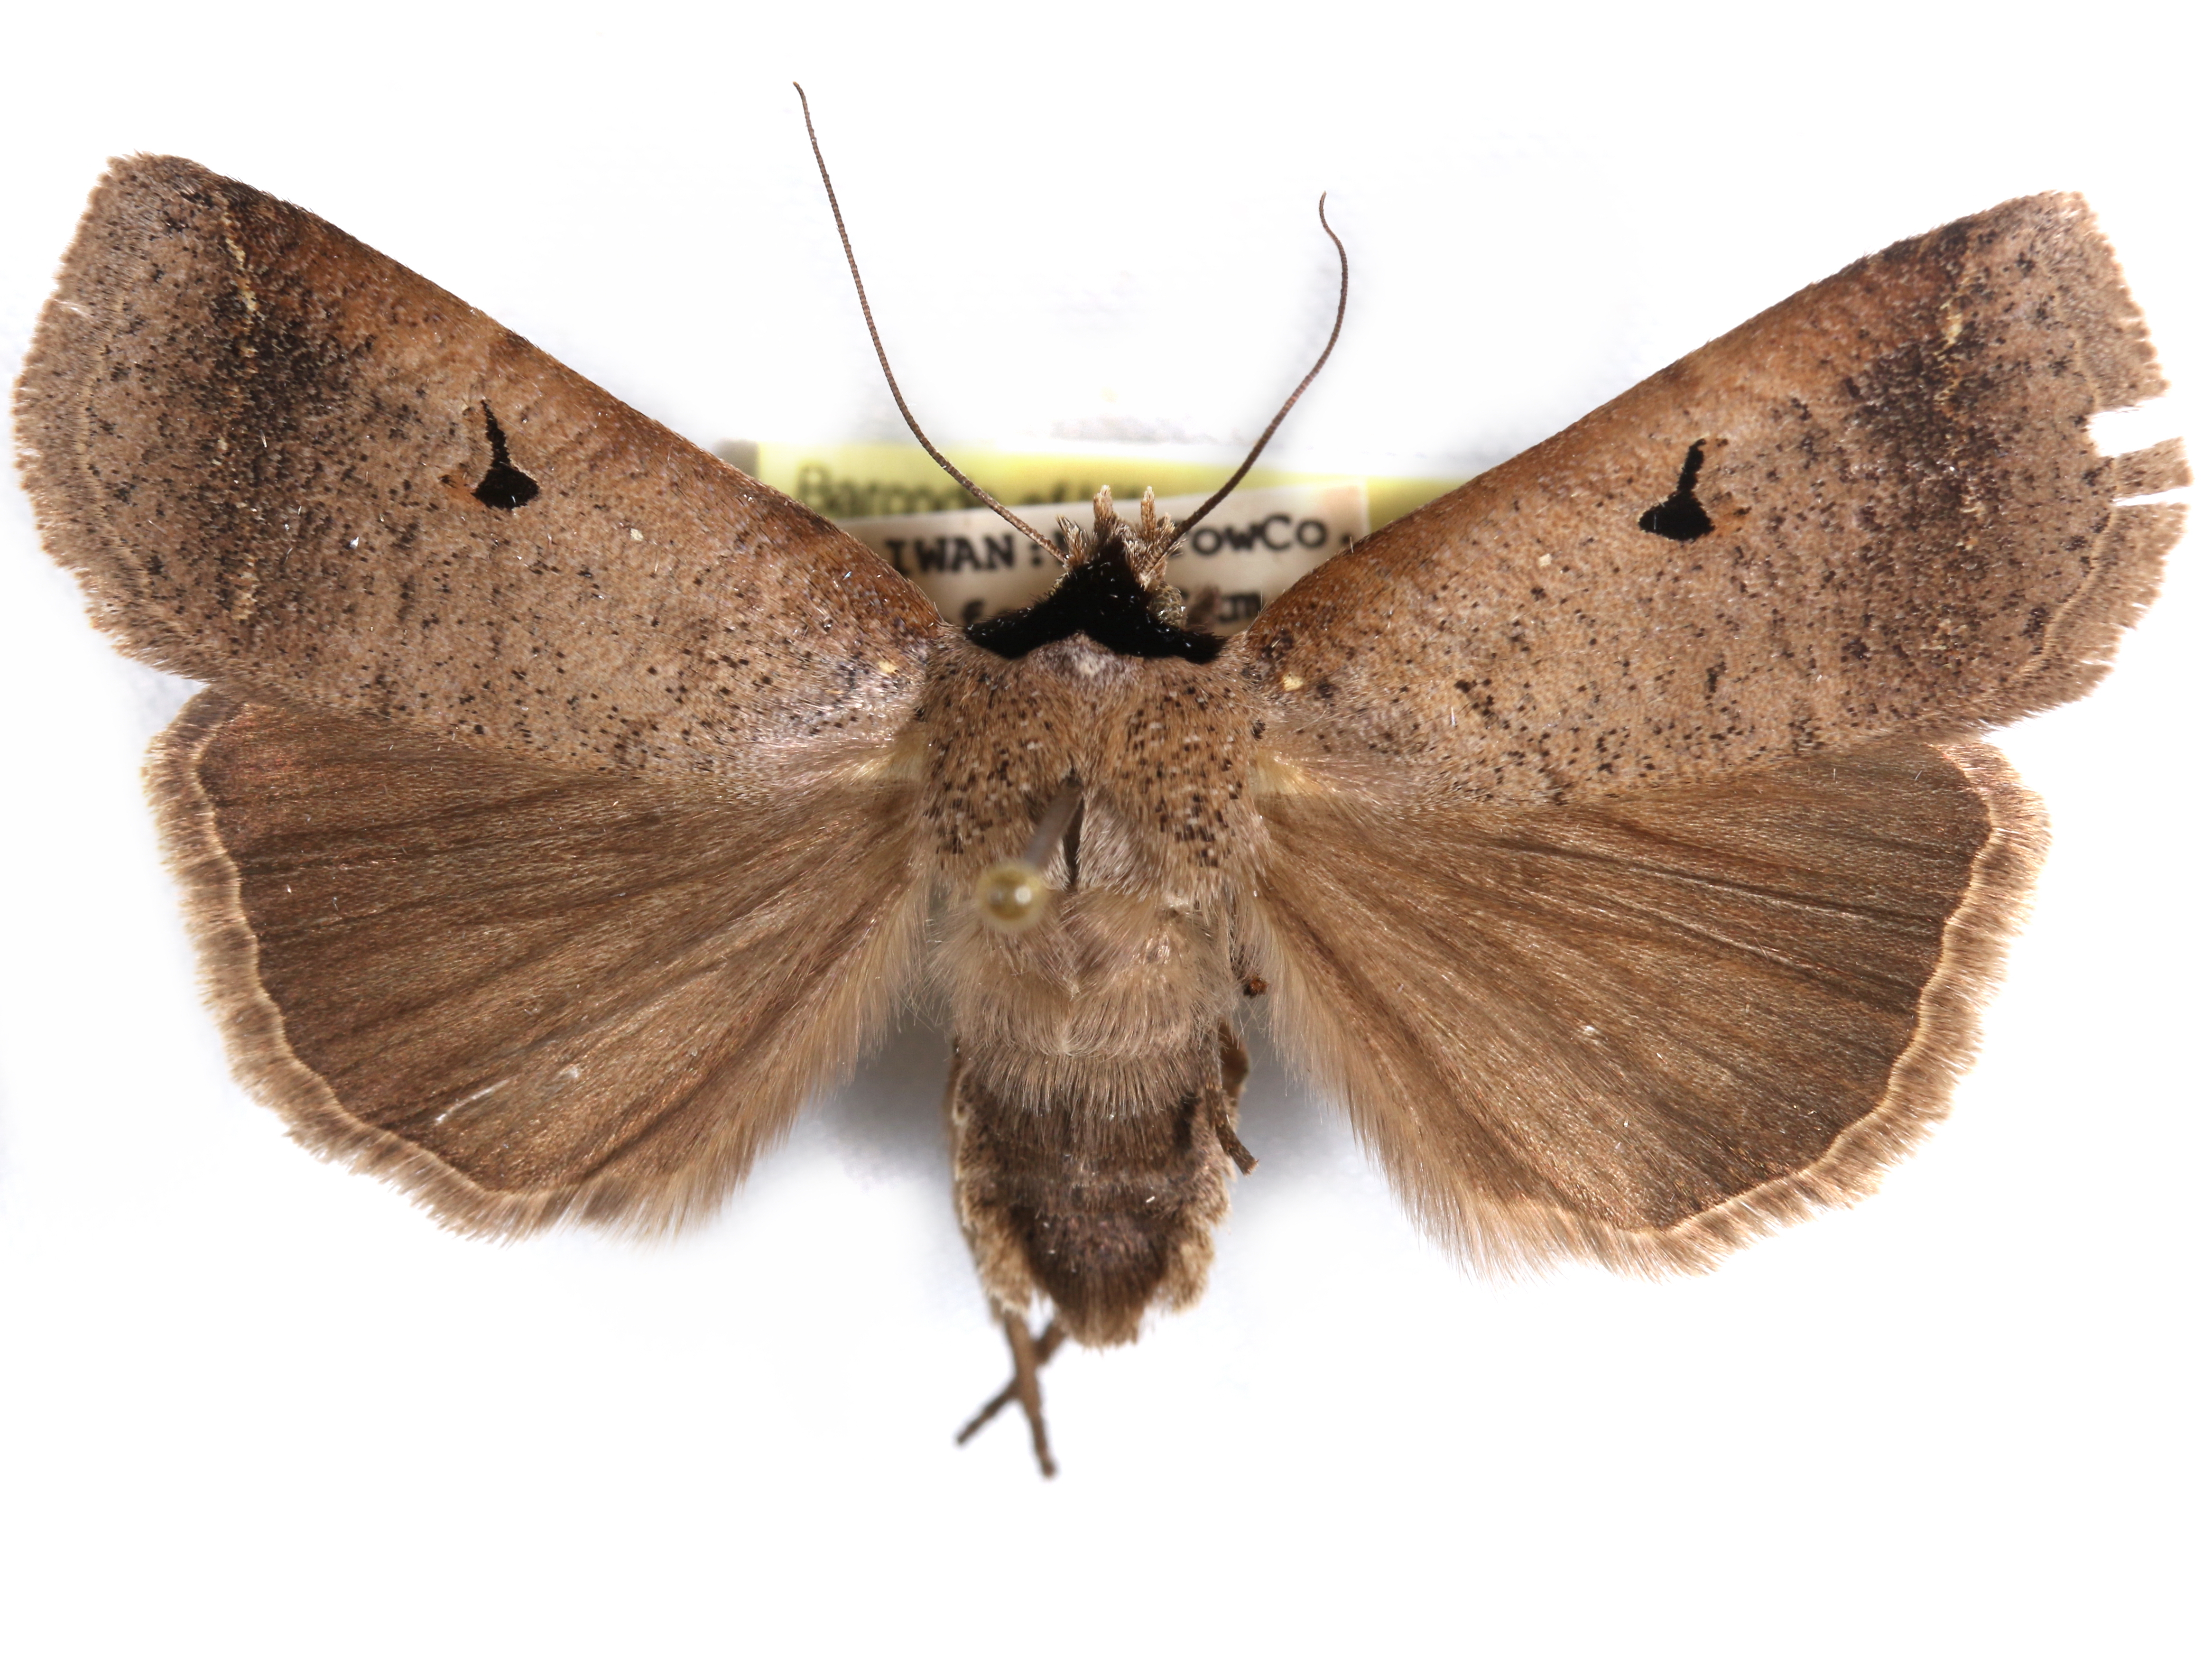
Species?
Asticta recta
